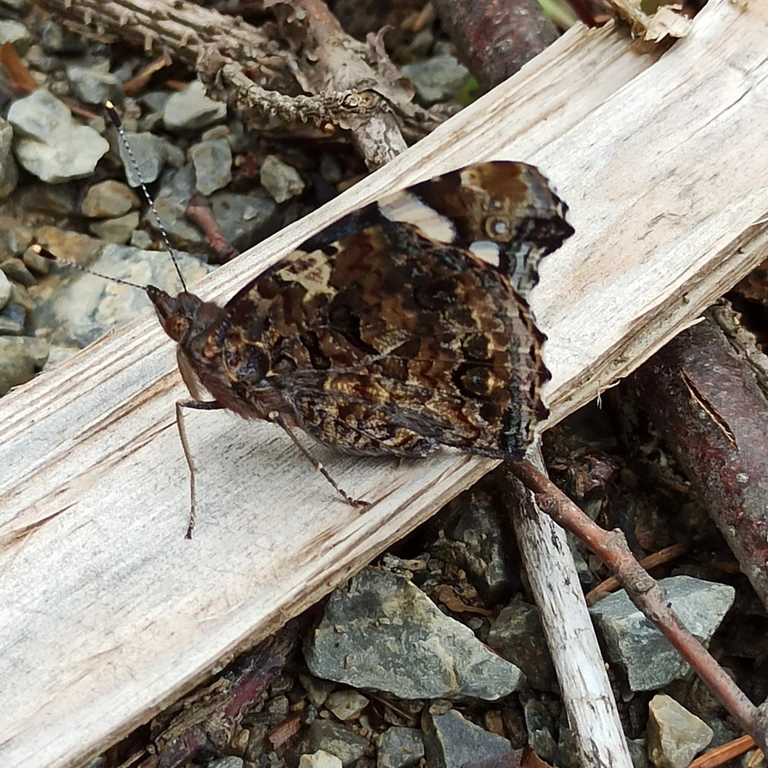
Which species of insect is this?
Vanessa atalanta
